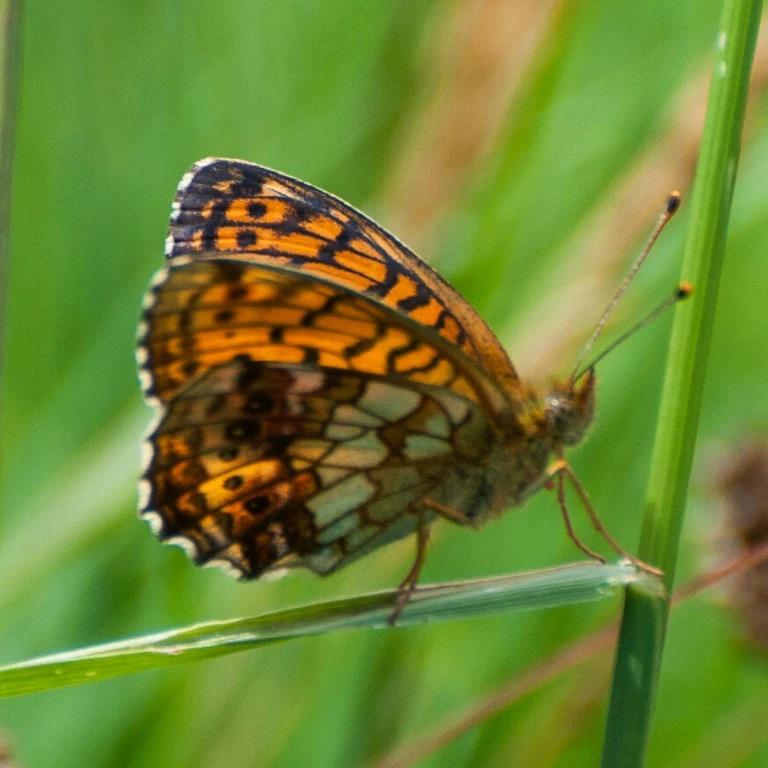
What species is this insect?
Brenthis ino
